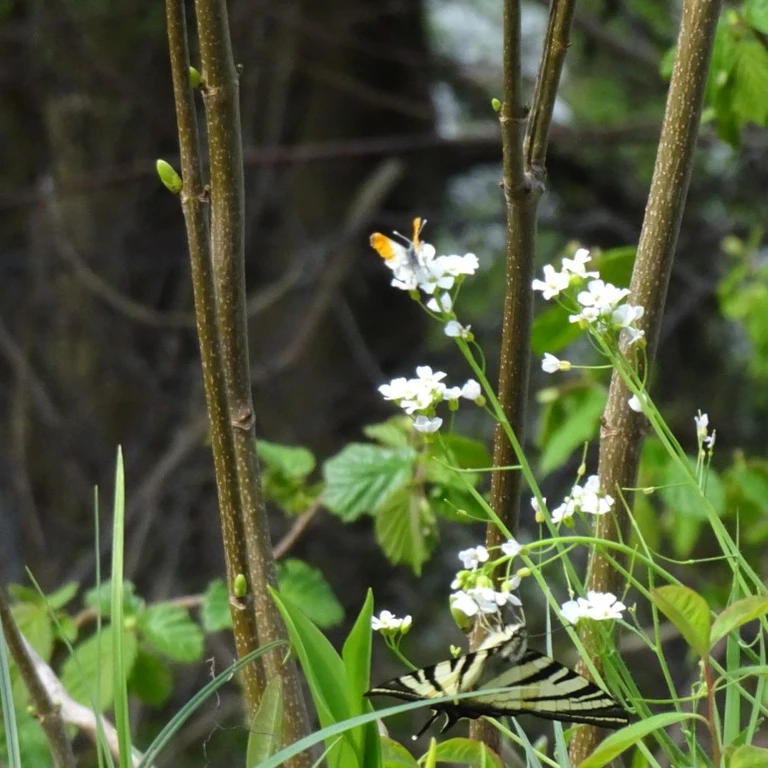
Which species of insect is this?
Anthocharis cardamines
